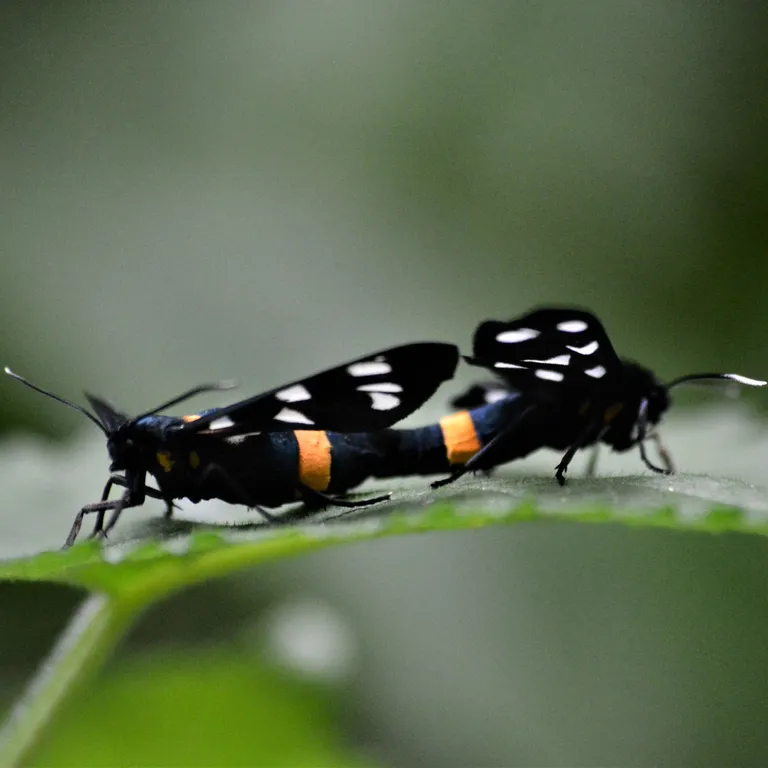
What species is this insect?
Amata phegea
